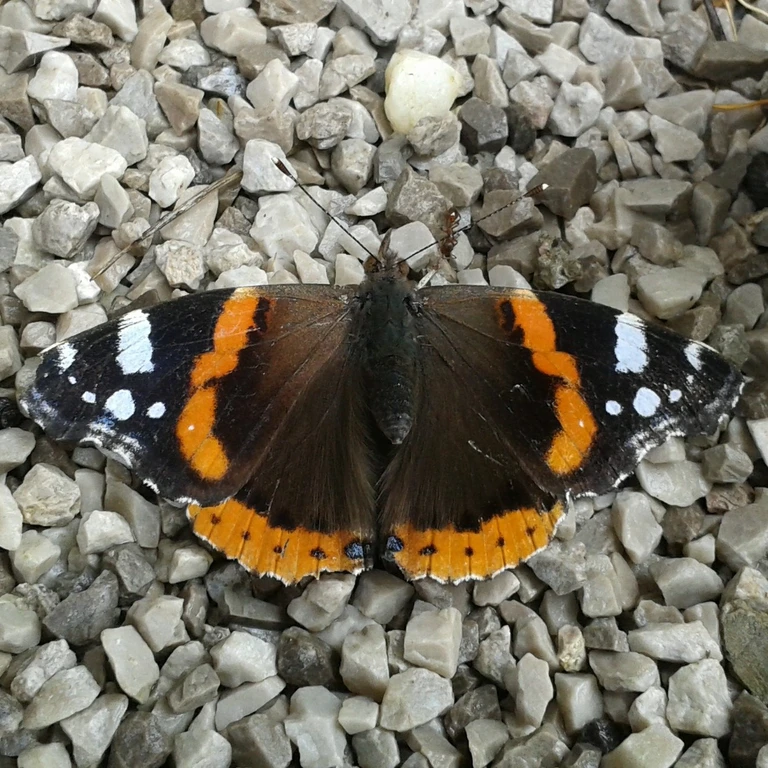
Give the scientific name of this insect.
Vanessa atalanta
